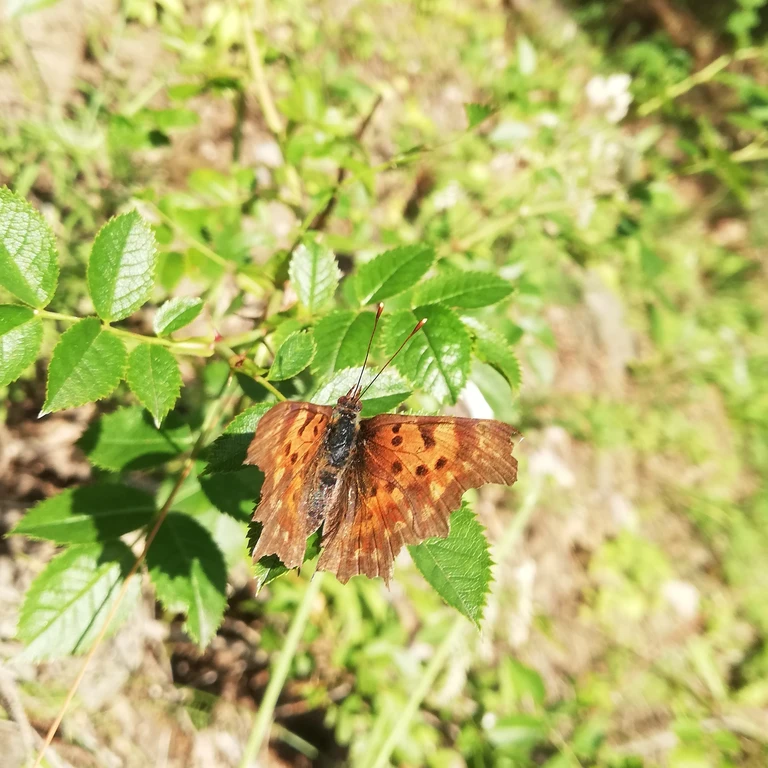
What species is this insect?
Polygonia c-album
